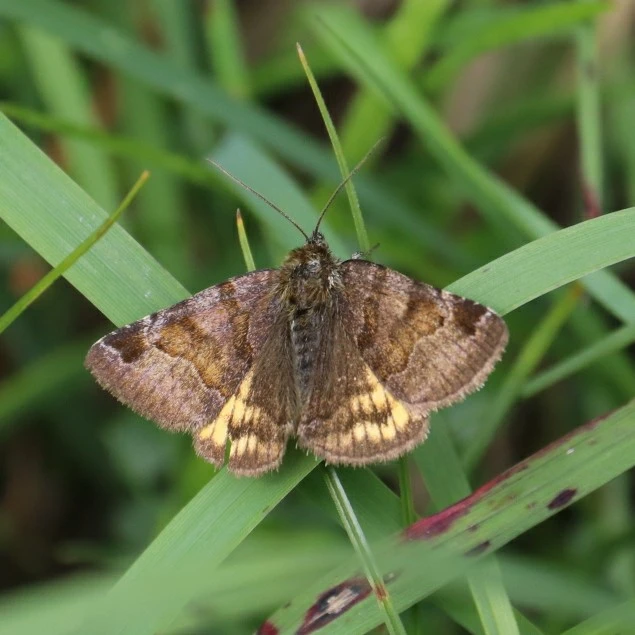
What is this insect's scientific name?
Euclidia glyphica
